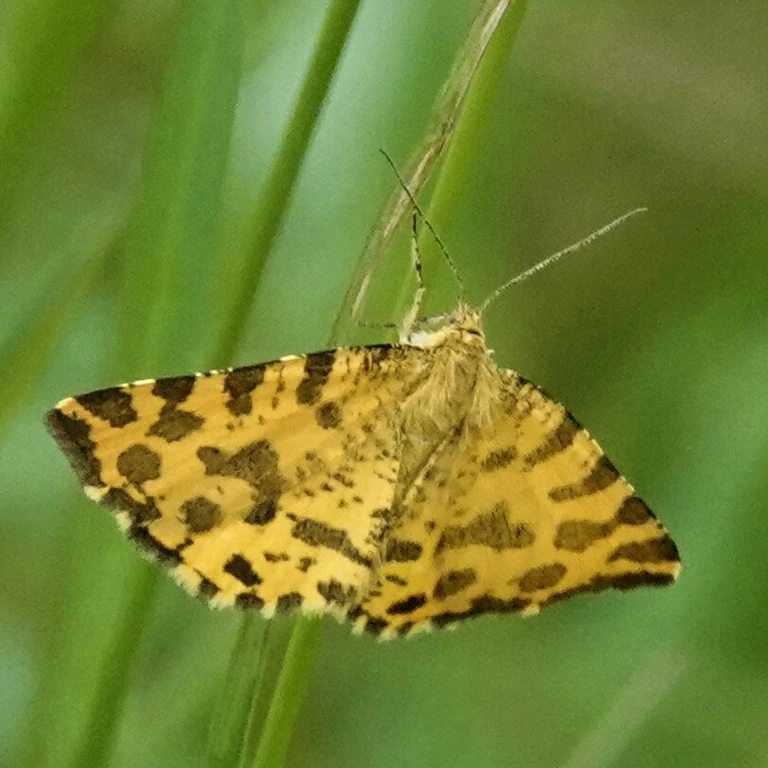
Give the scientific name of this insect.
Pseudopanthera macularia
